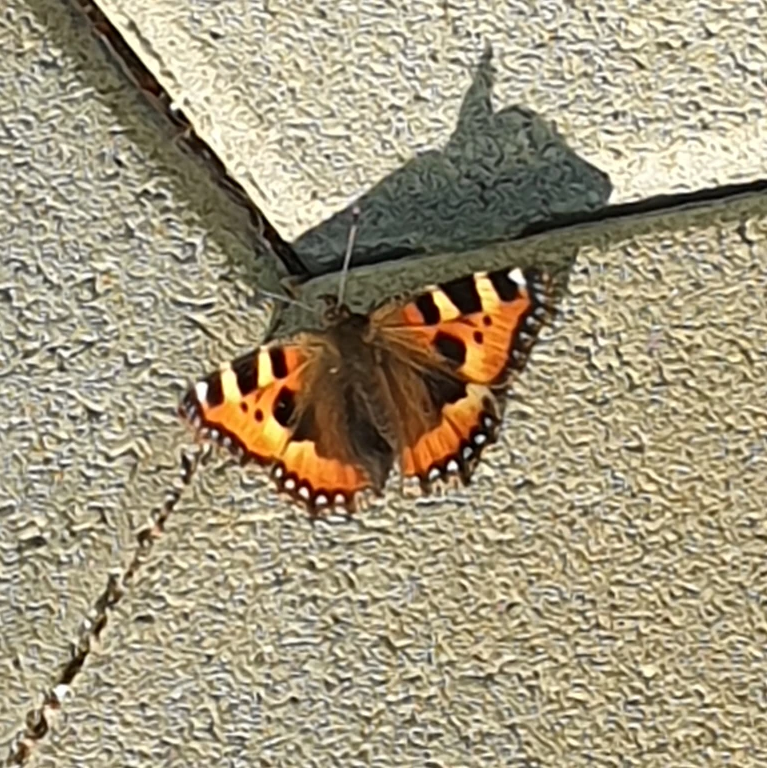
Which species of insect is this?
Aglais urticae
